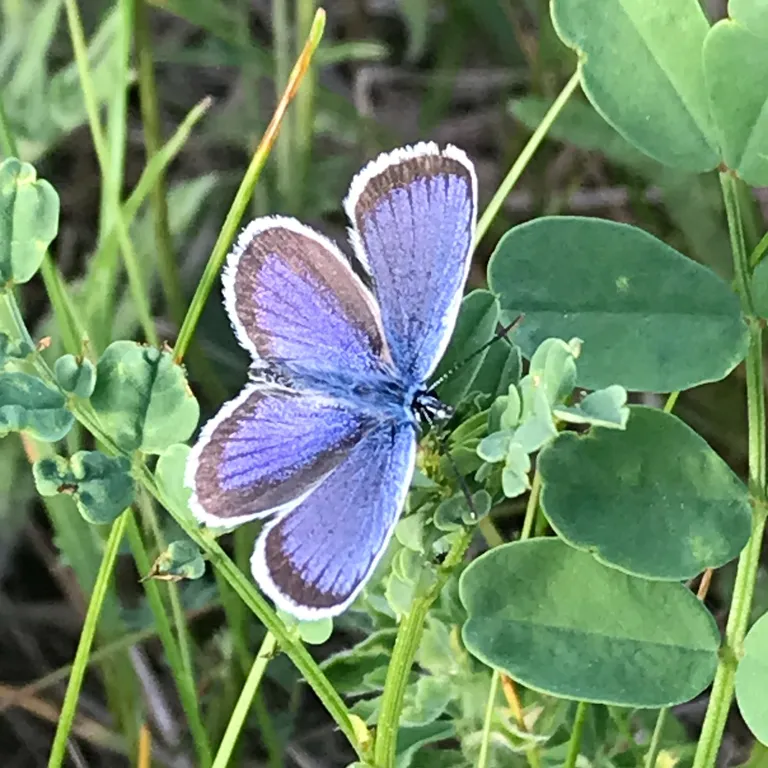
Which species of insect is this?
Plebejus argus
